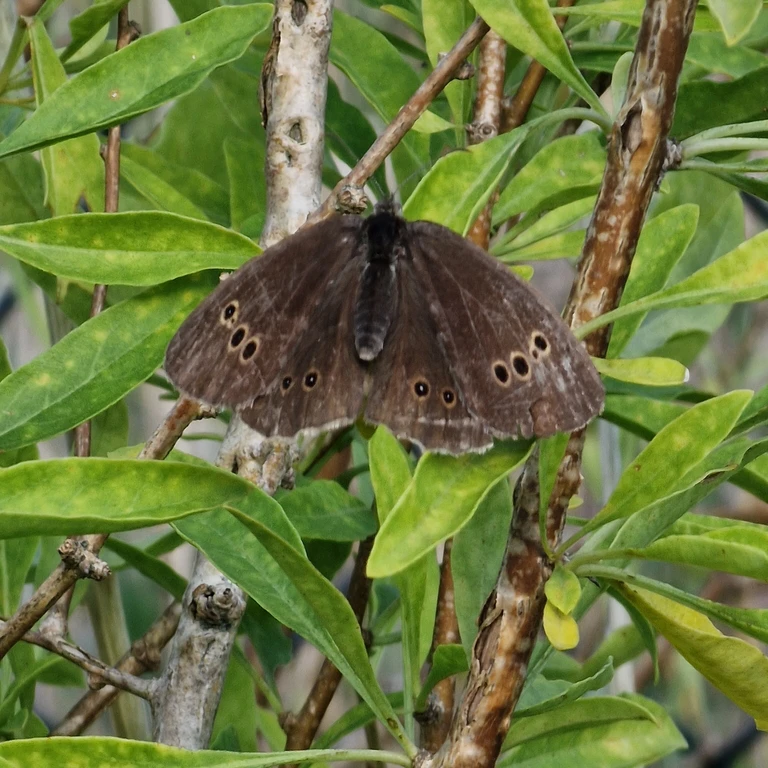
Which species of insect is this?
Aphantopus hyperantus
